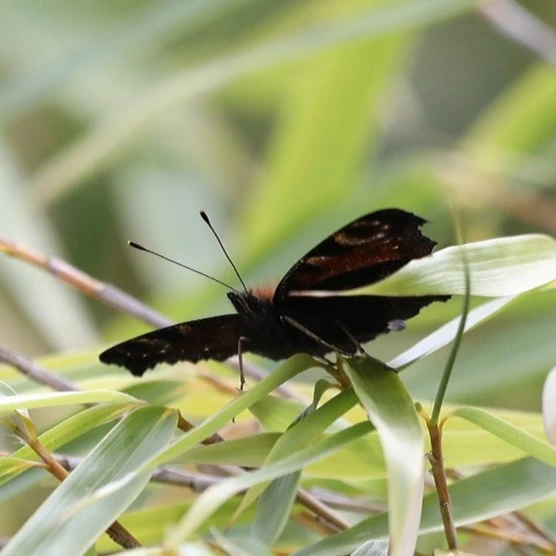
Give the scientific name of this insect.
Aglais io
